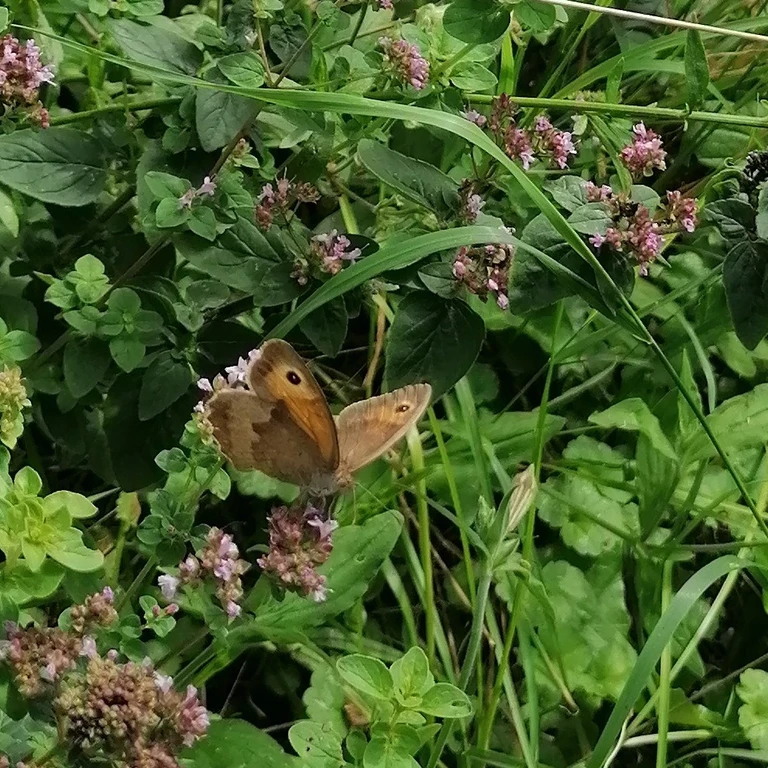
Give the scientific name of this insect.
Maniola jurtina
